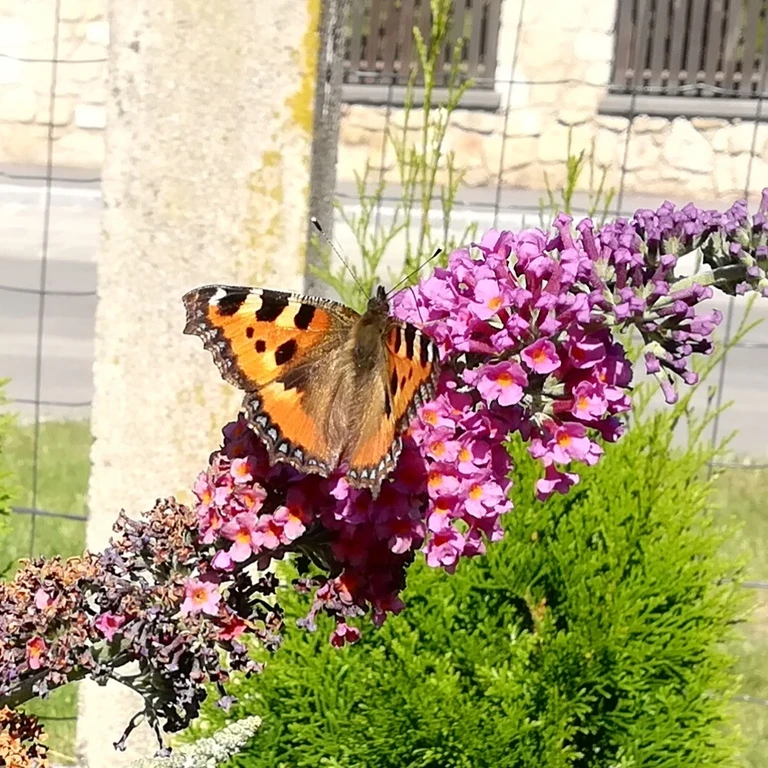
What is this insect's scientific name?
Aglais urticae
